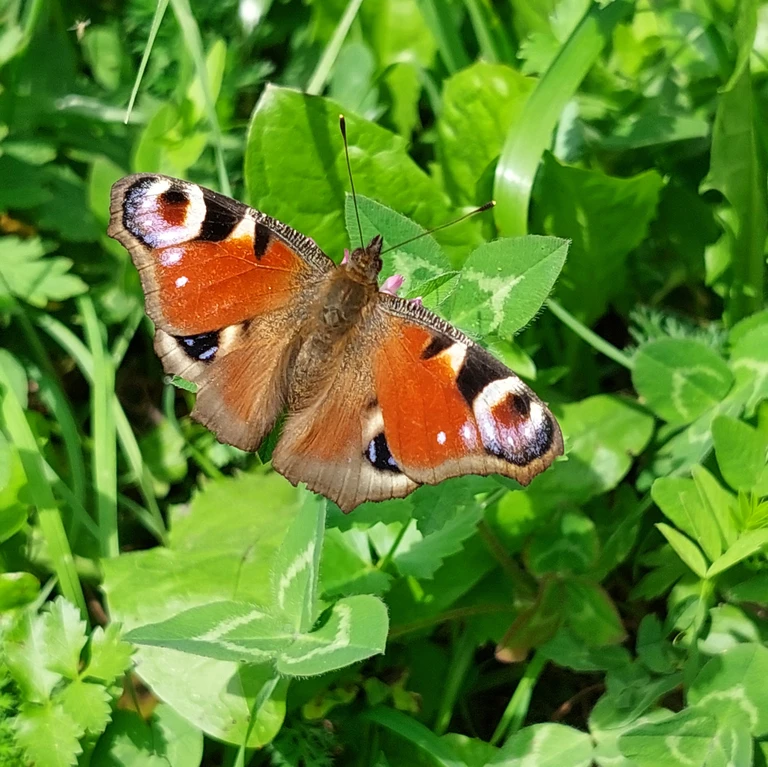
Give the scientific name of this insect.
Aglais io
